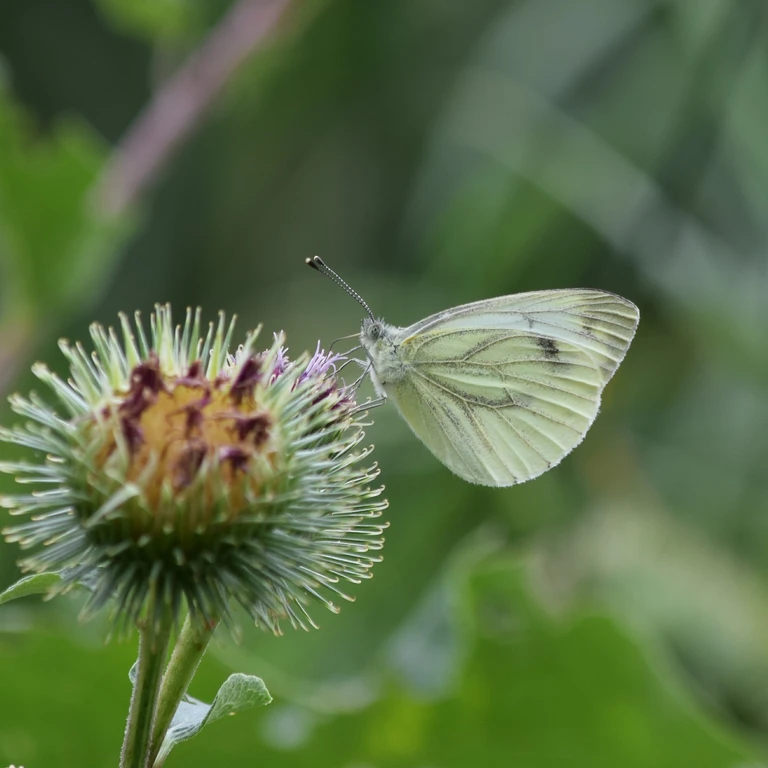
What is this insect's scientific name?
Pieris napi
